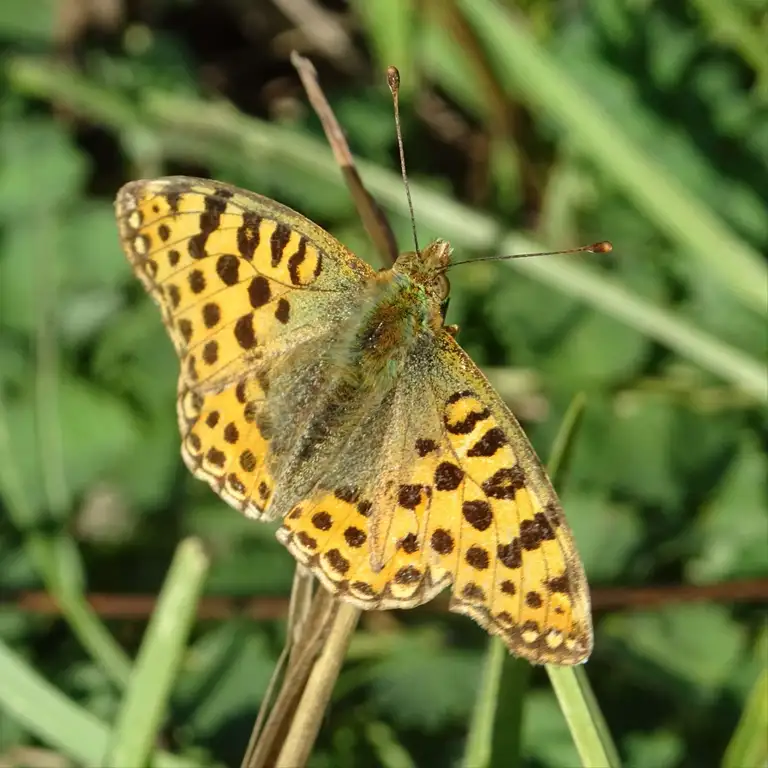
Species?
Issoria lathonia
